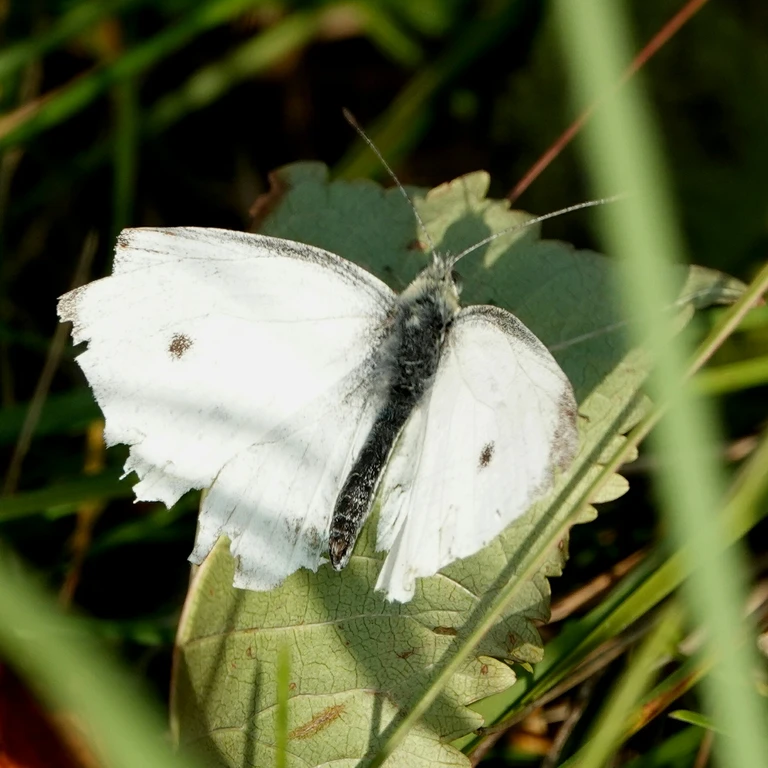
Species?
Pieris rapae
